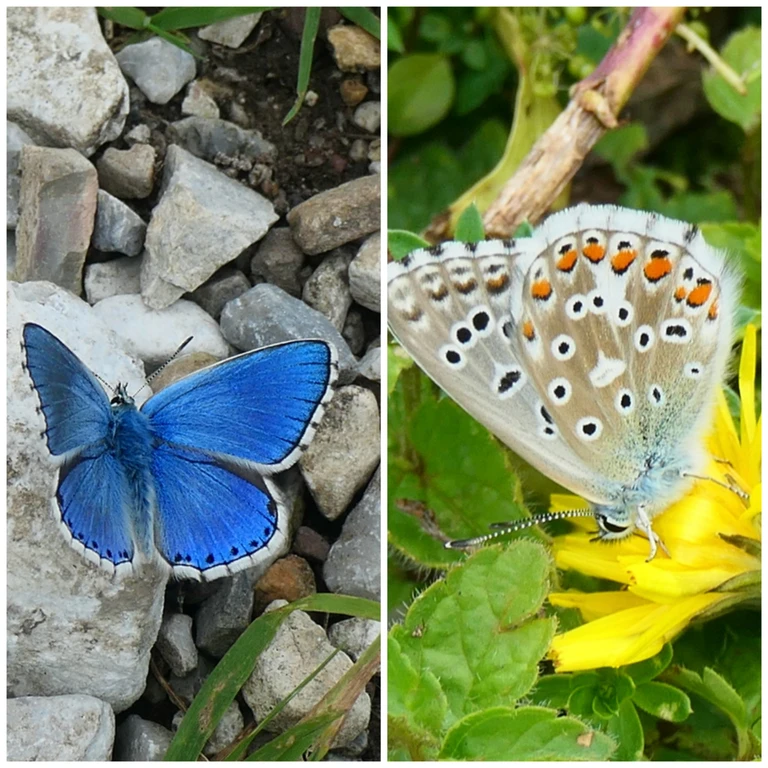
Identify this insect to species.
Lysandra bellargus
